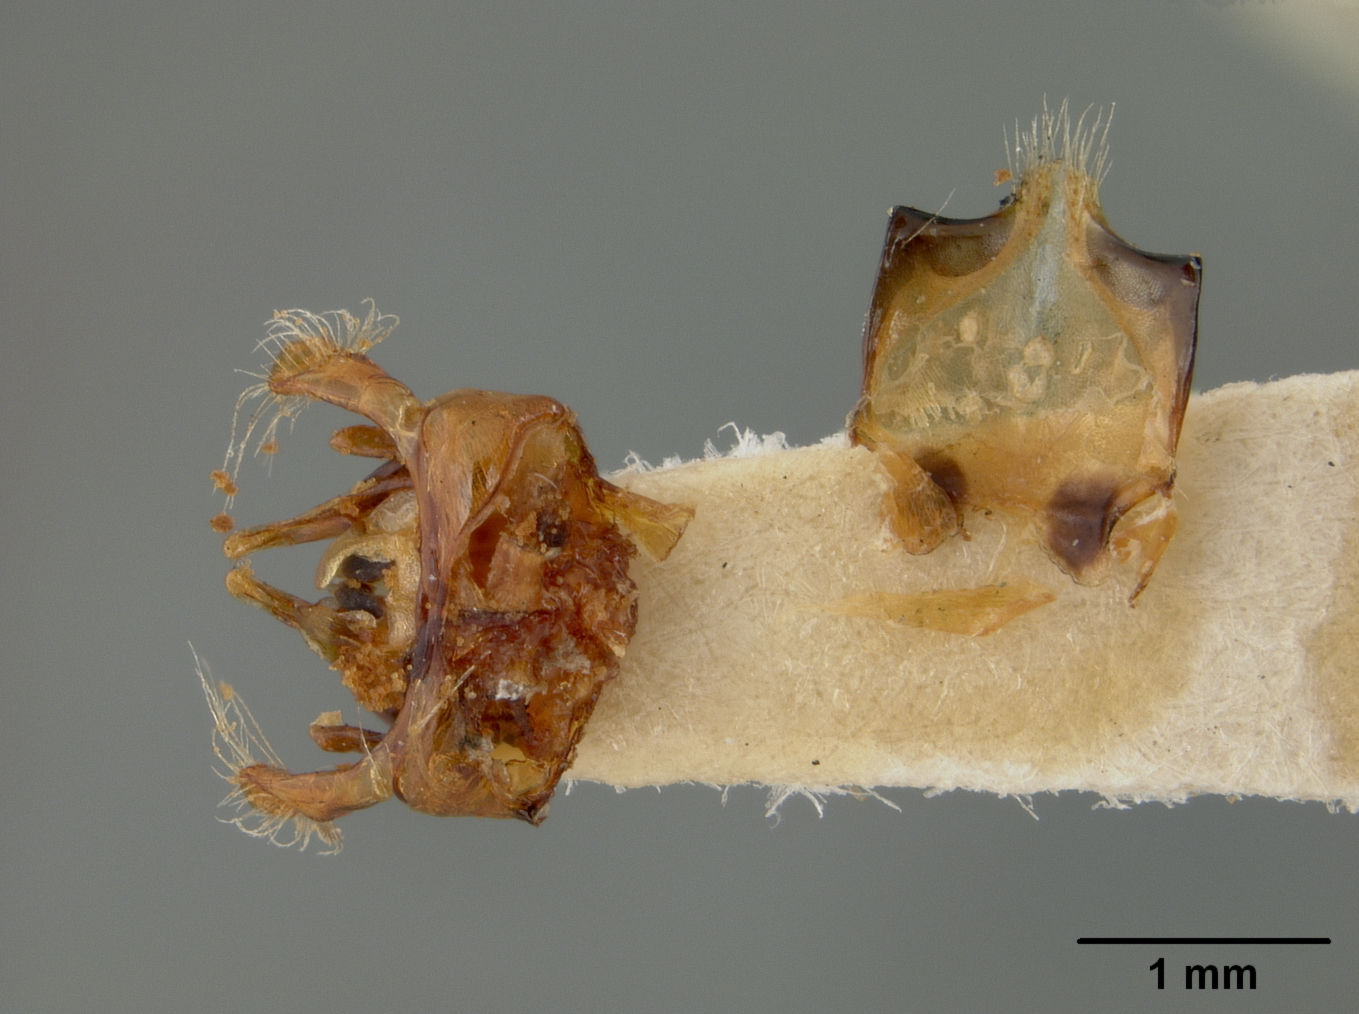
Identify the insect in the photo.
Anthidium nursei
